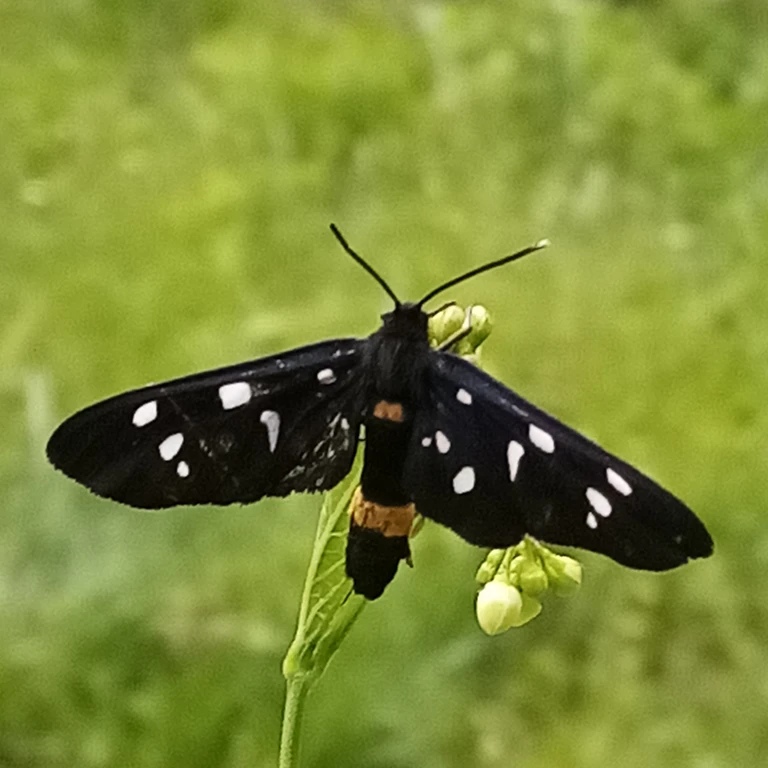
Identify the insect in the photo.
Amata phegea
